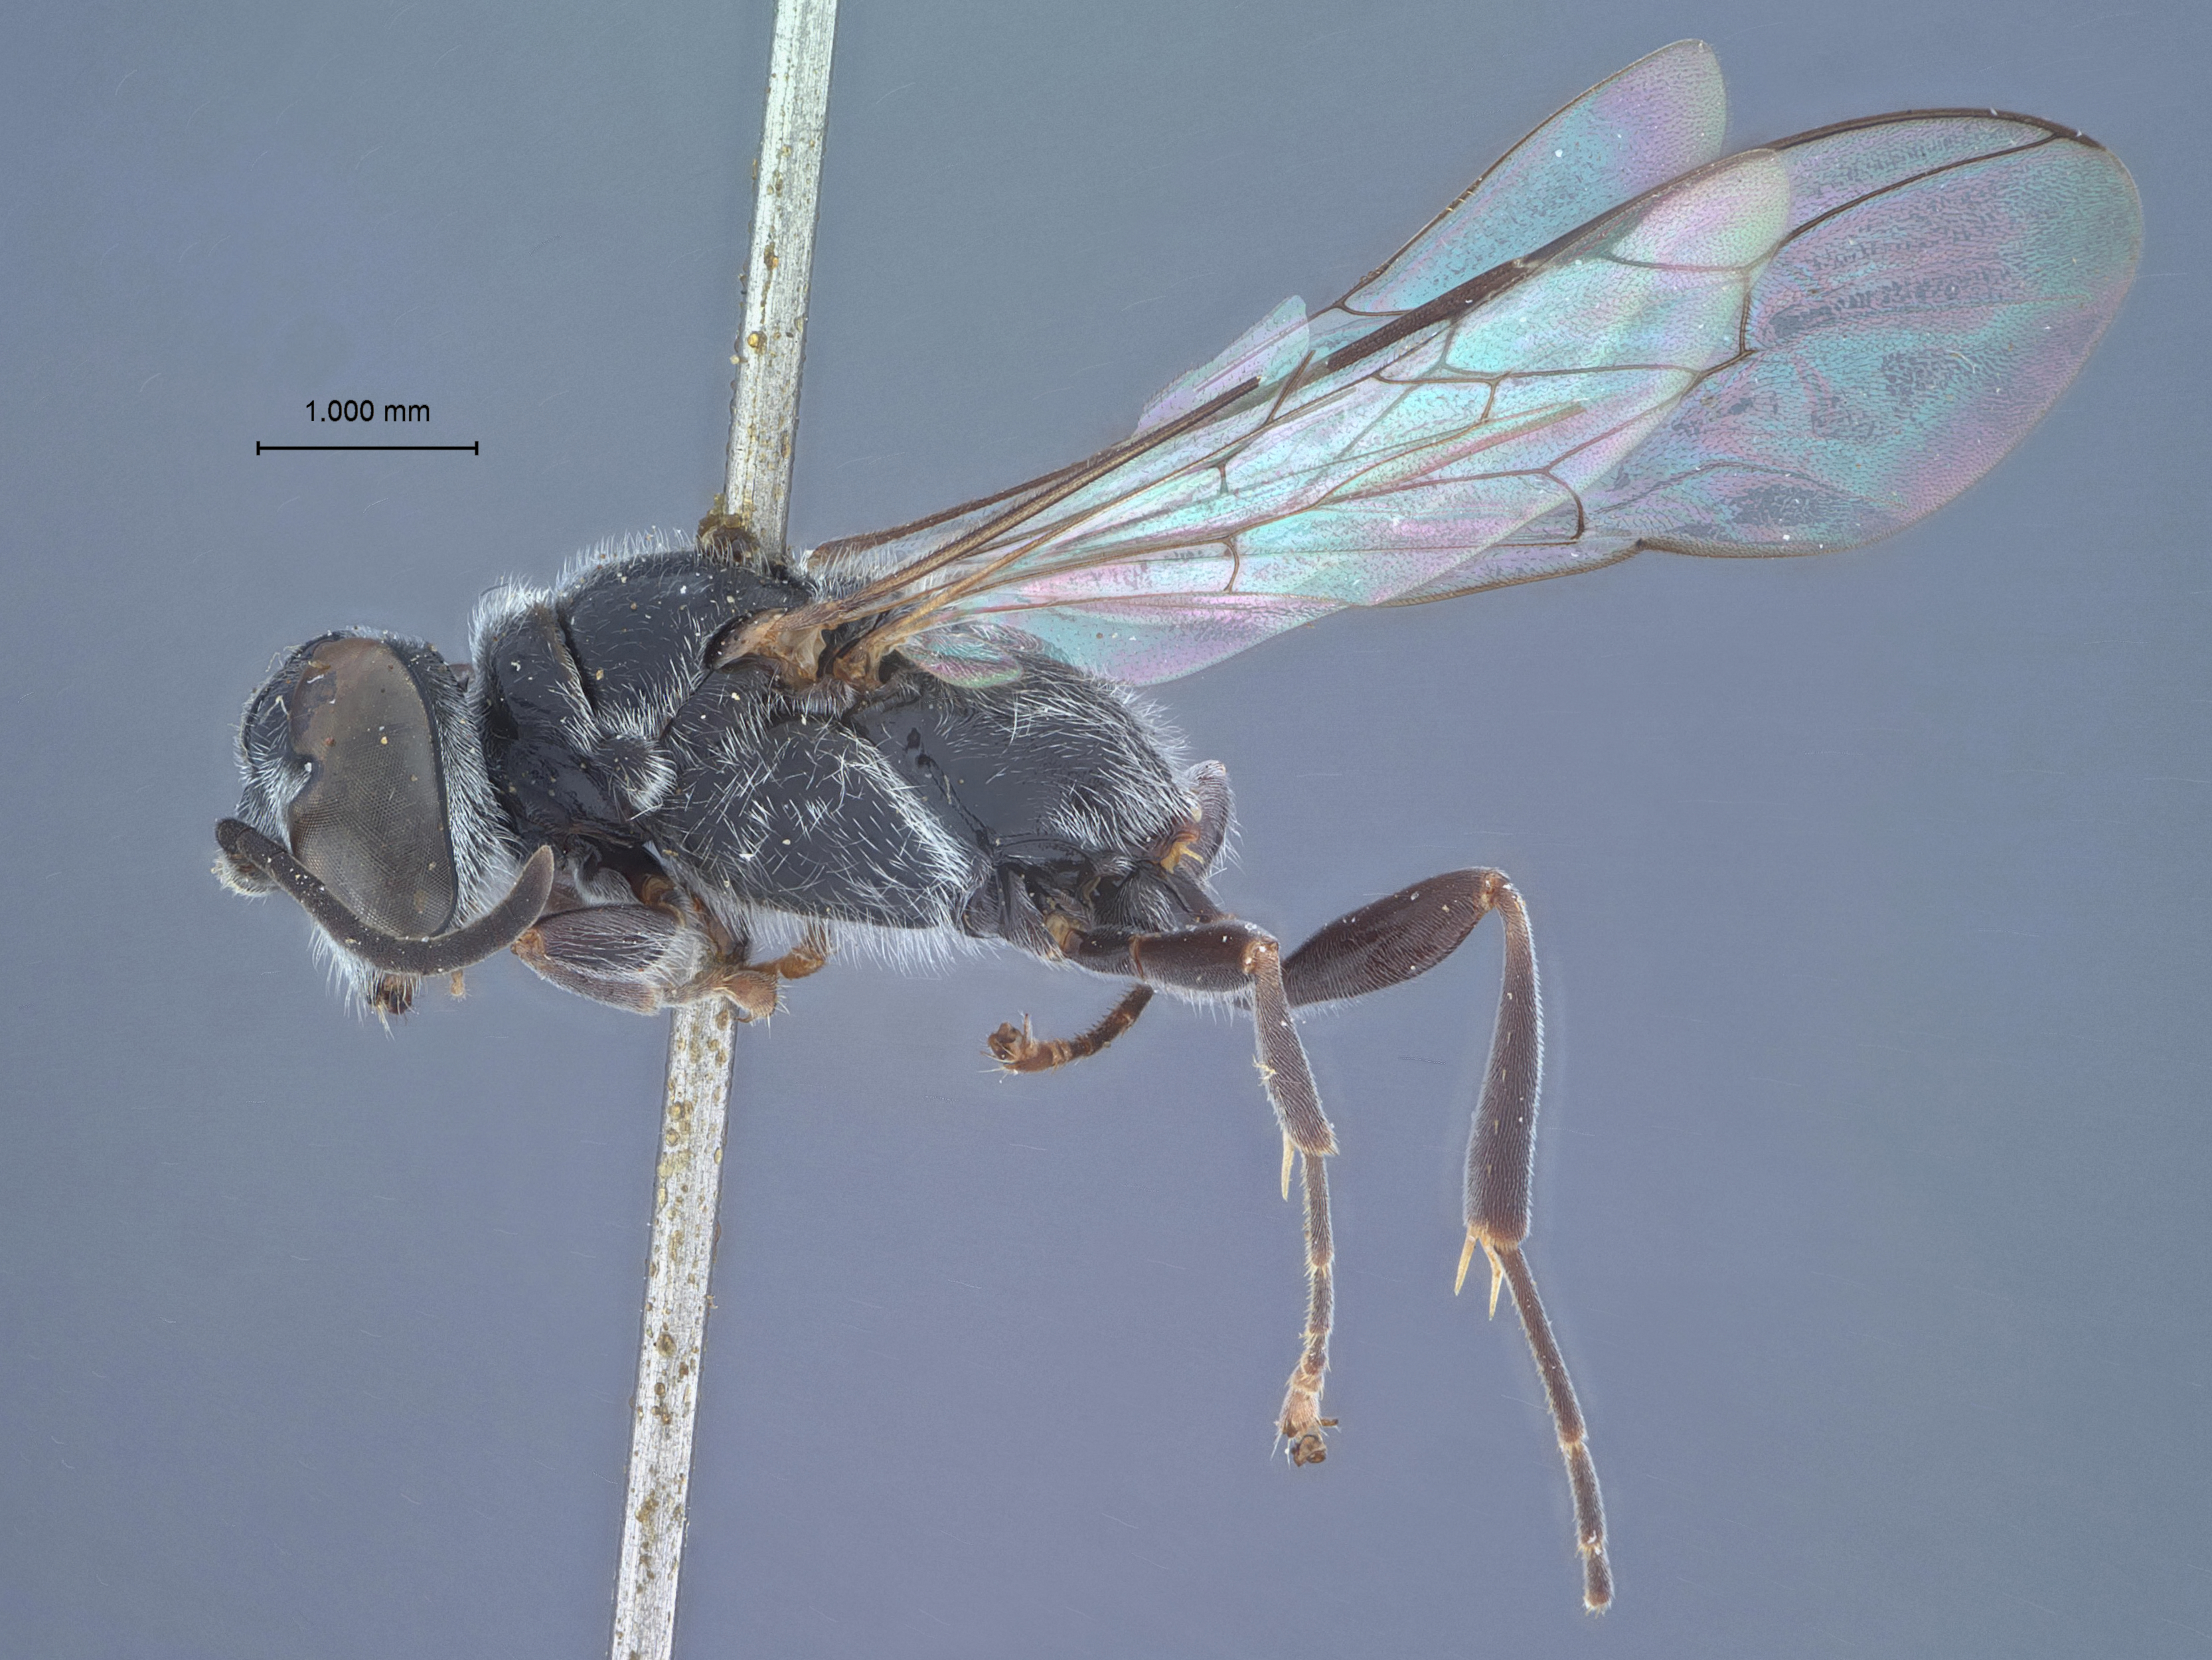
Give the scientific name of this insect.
Trypoxylon trituberculatum
